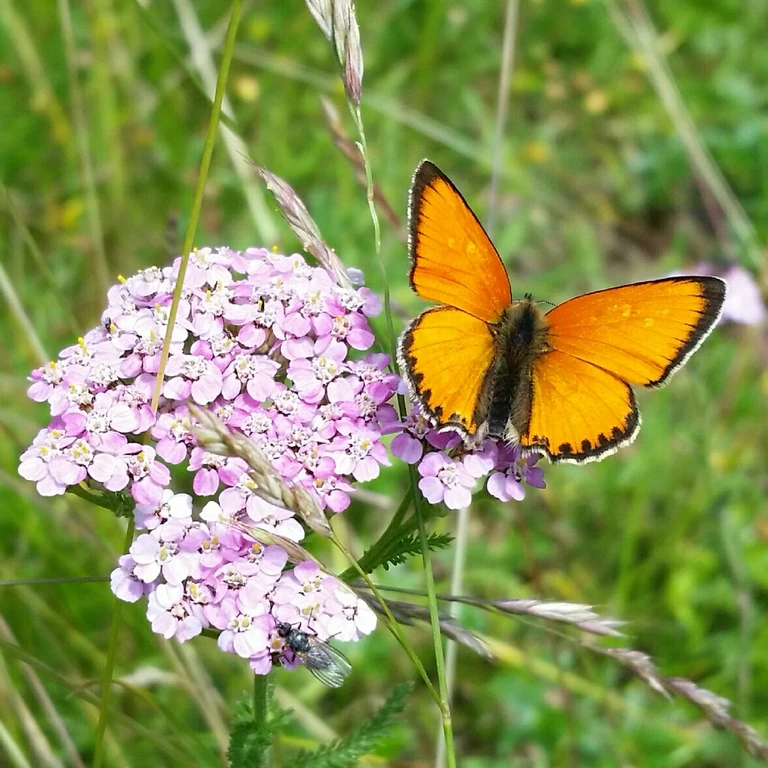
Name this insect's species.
Lycaena virgaureae
